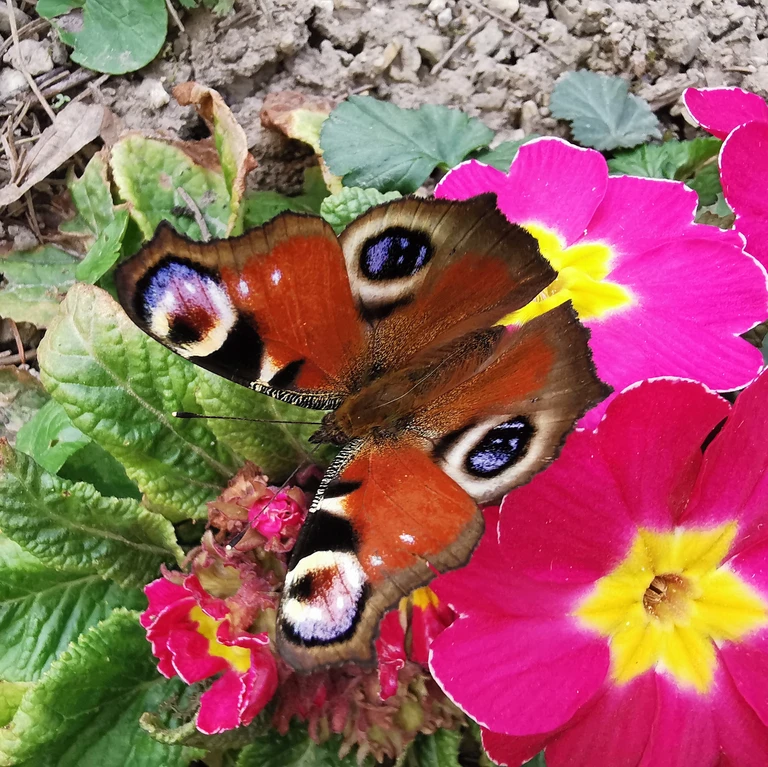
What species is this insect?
Aglais io
